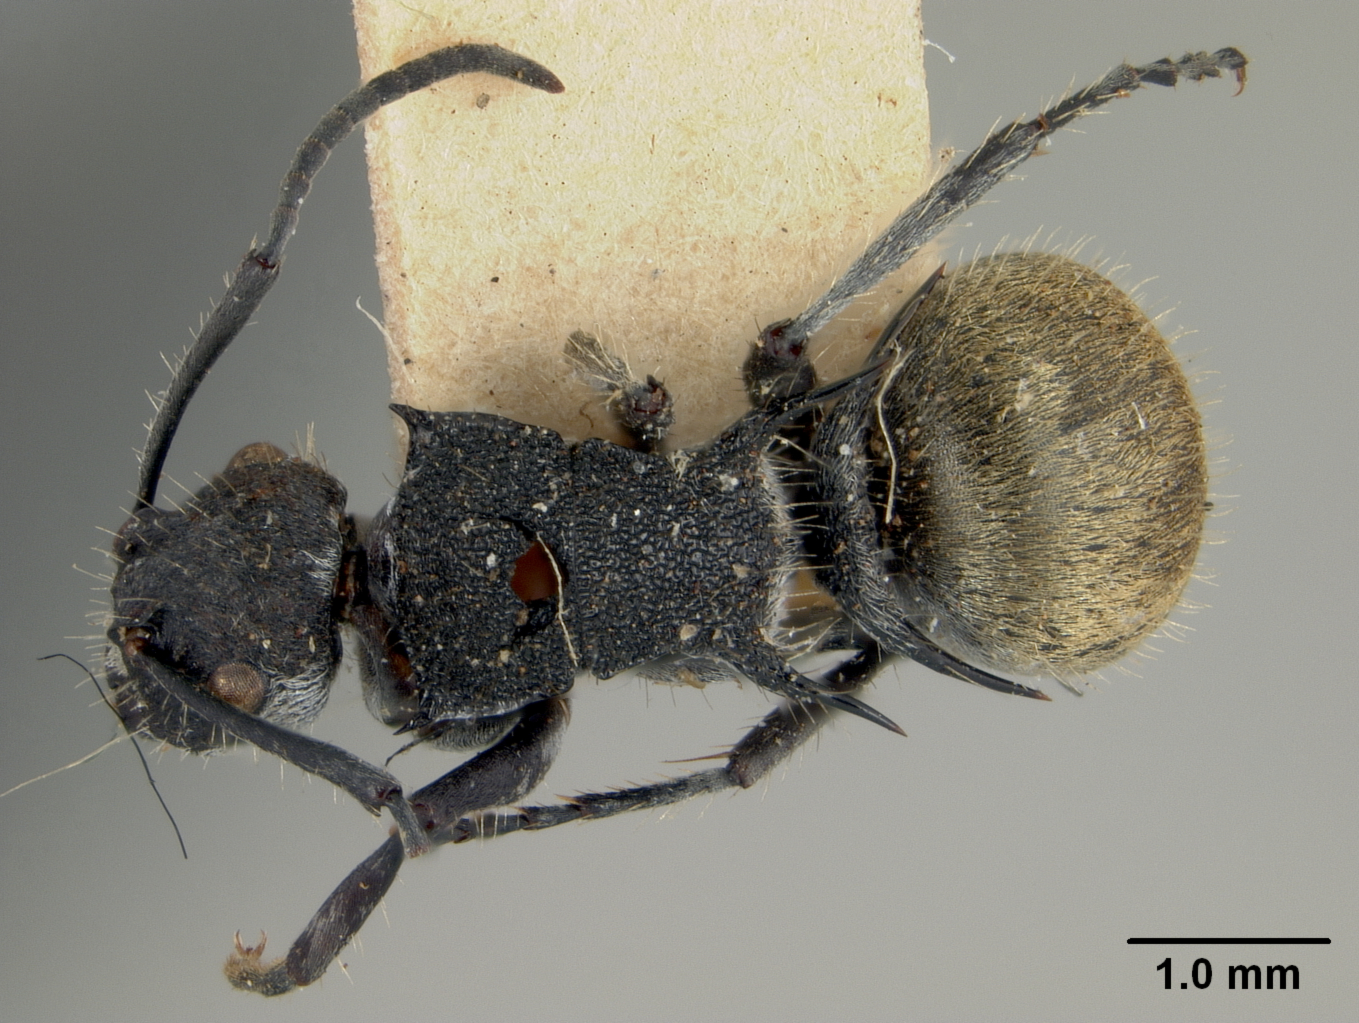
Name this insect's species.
Polyrhachis gab
